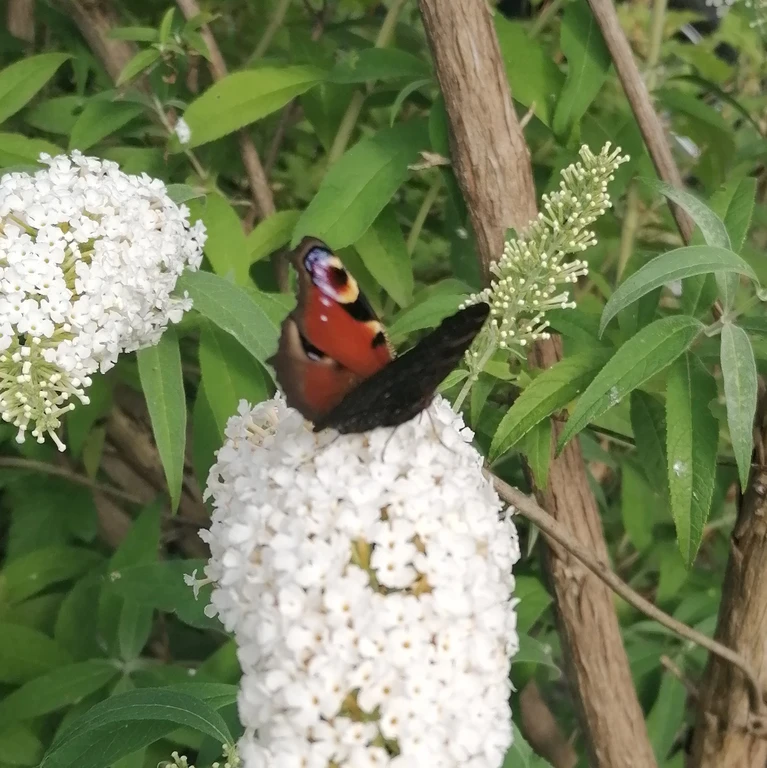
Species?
Aglais io
